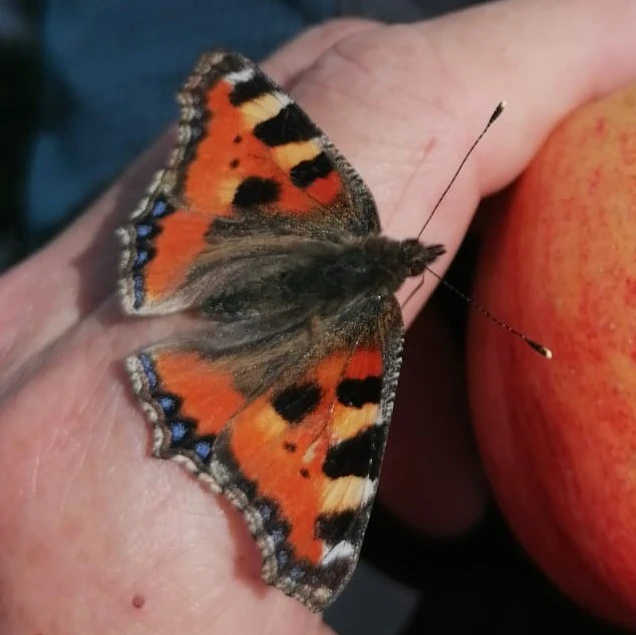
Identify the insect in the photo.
Aglais urticae
